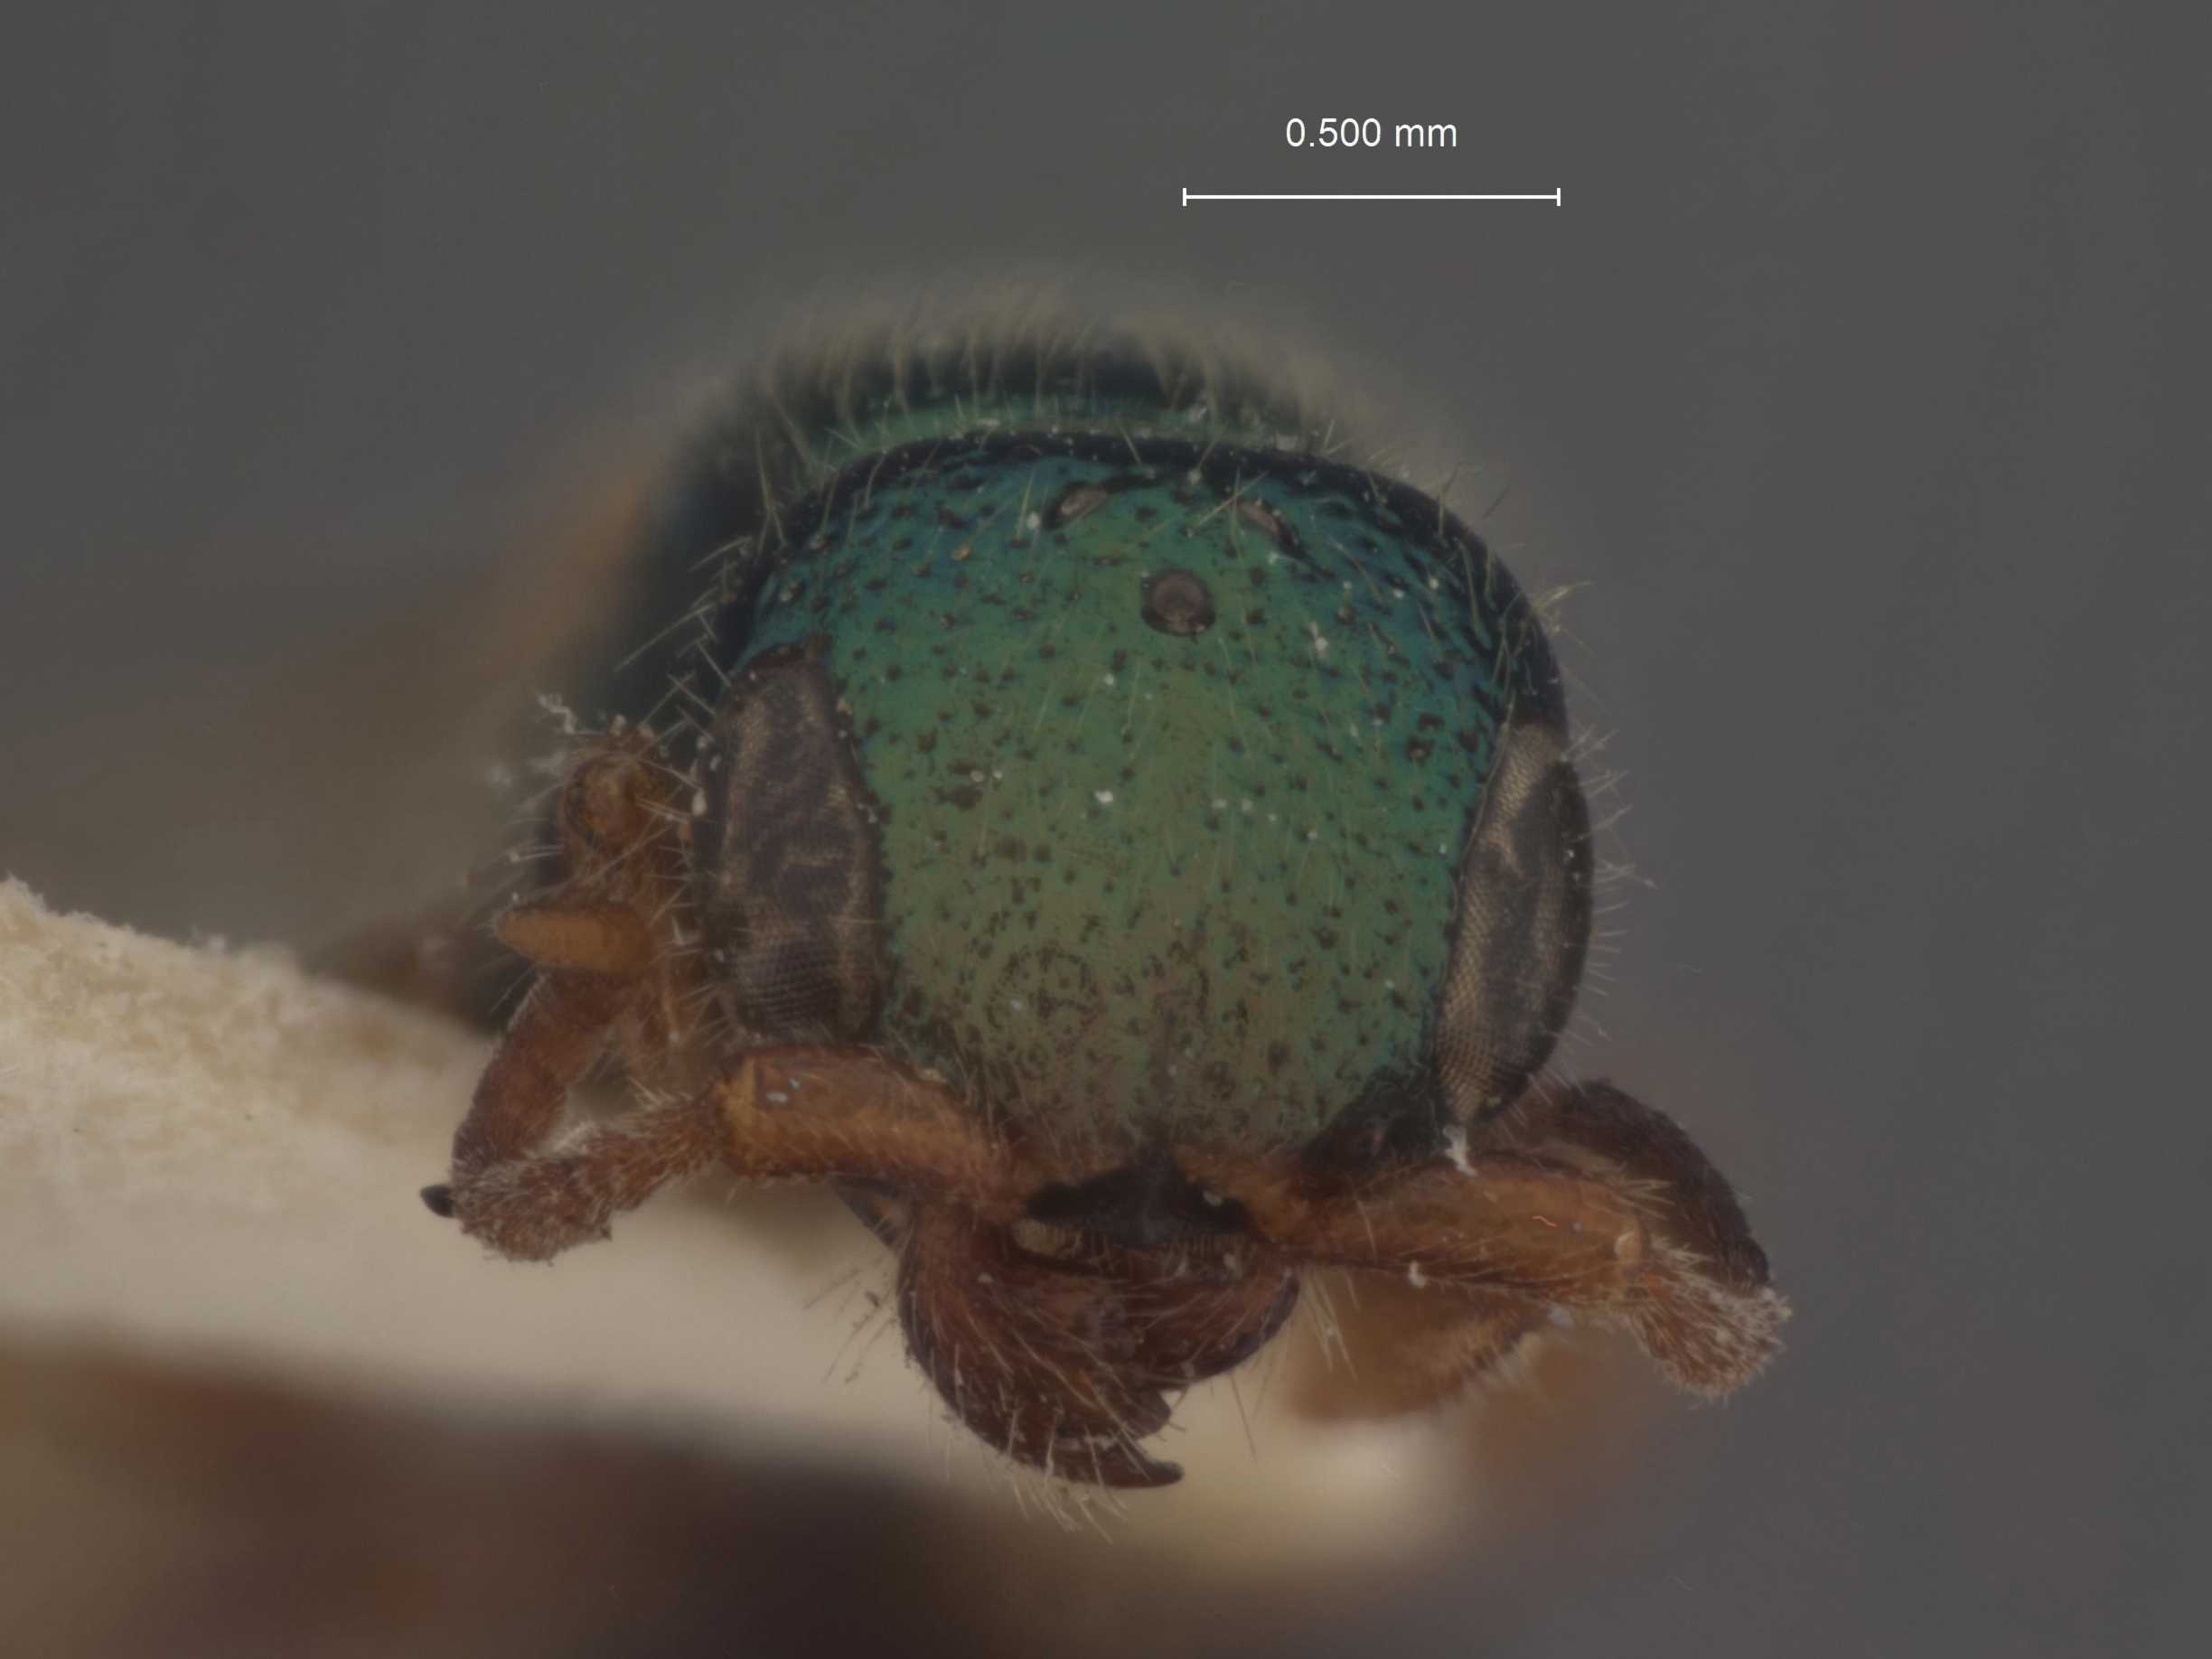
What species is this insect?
Anisepyris wolcotti
